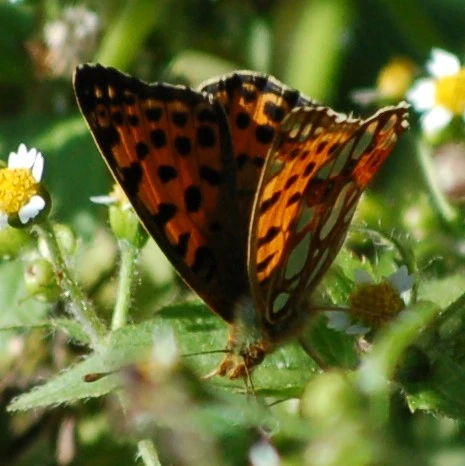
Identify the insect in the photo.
Issoria lathonia
